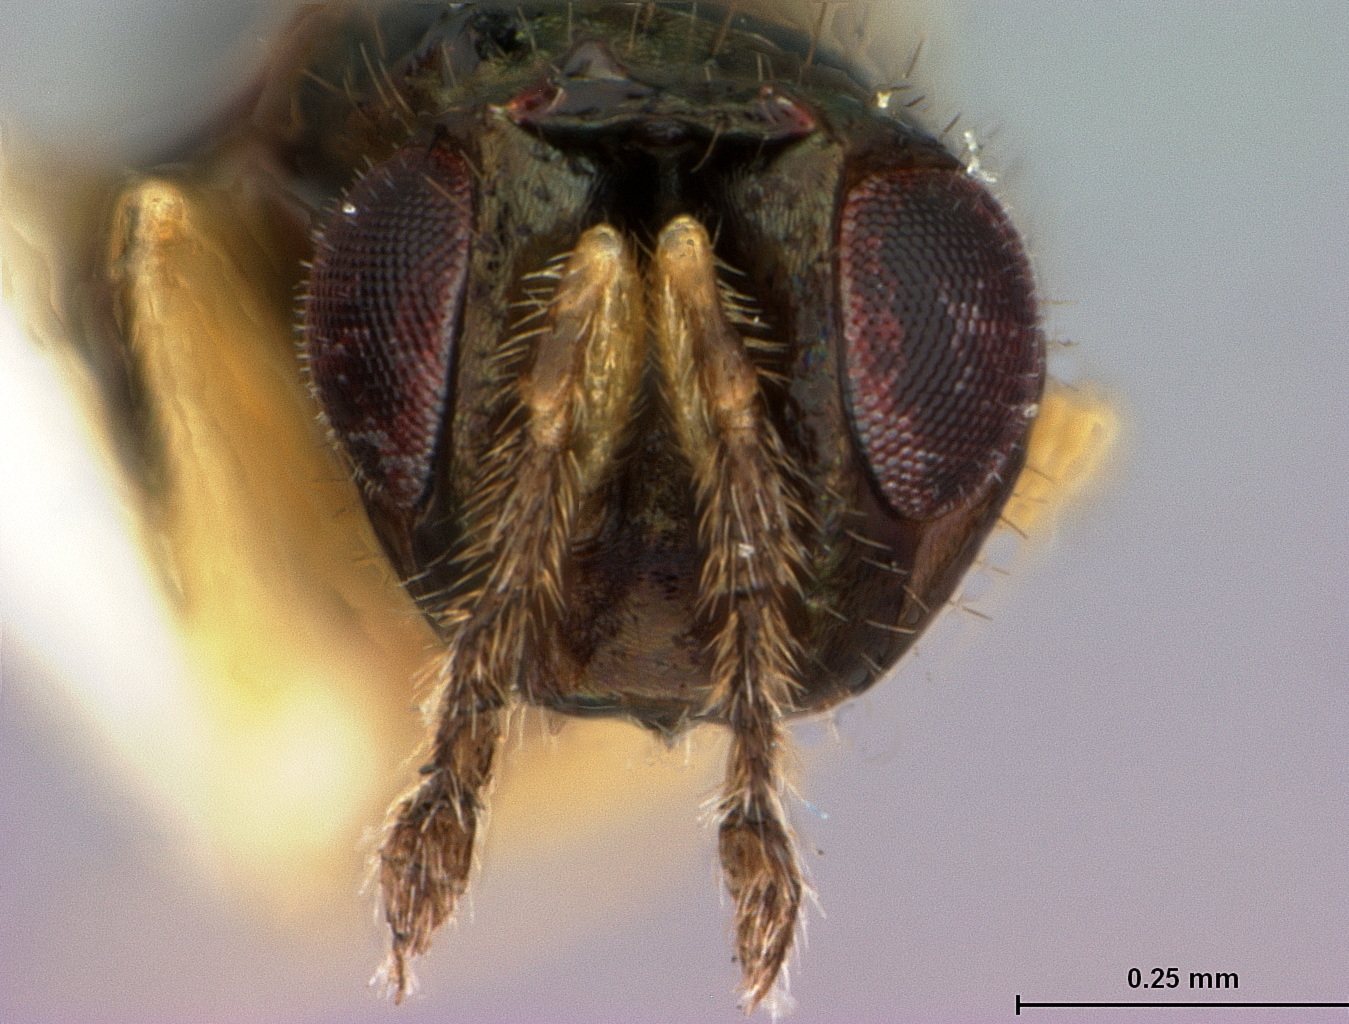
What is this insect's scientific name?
Tetrastichodes browni
